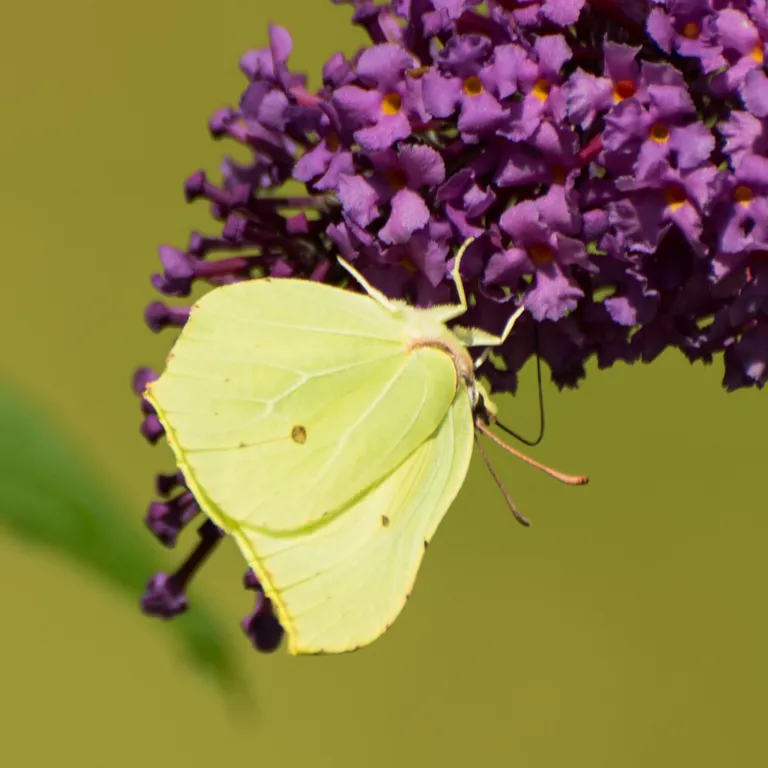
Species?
Gonepteryx rhamni
